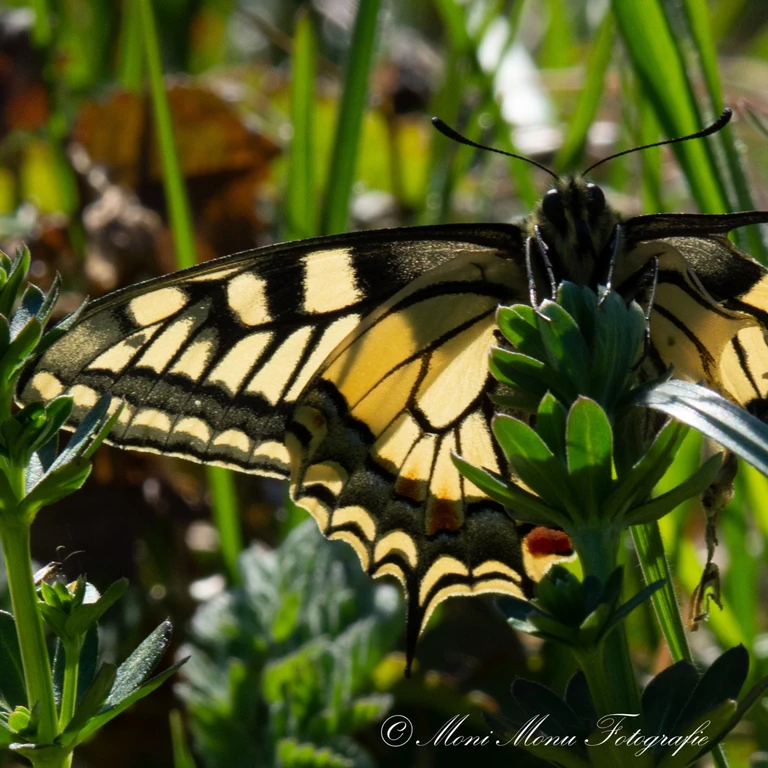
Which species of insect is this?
Papilio machaon
